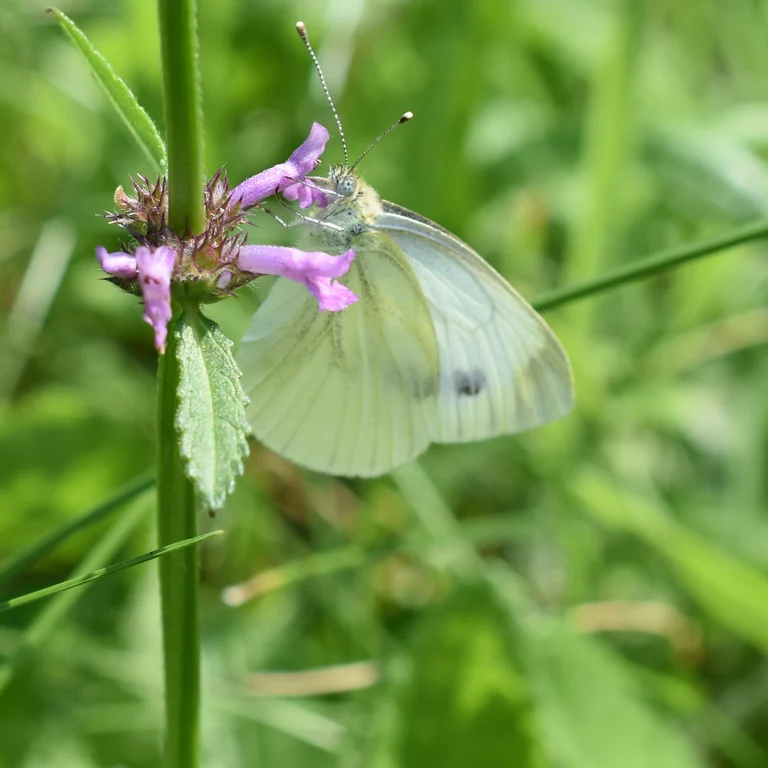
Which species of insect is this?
Pieris napi
